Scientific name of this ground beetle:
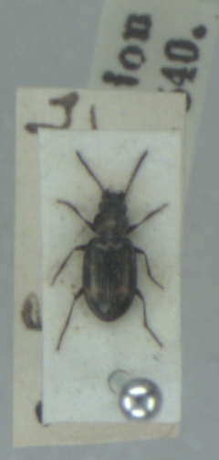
Bembidion obliquum
